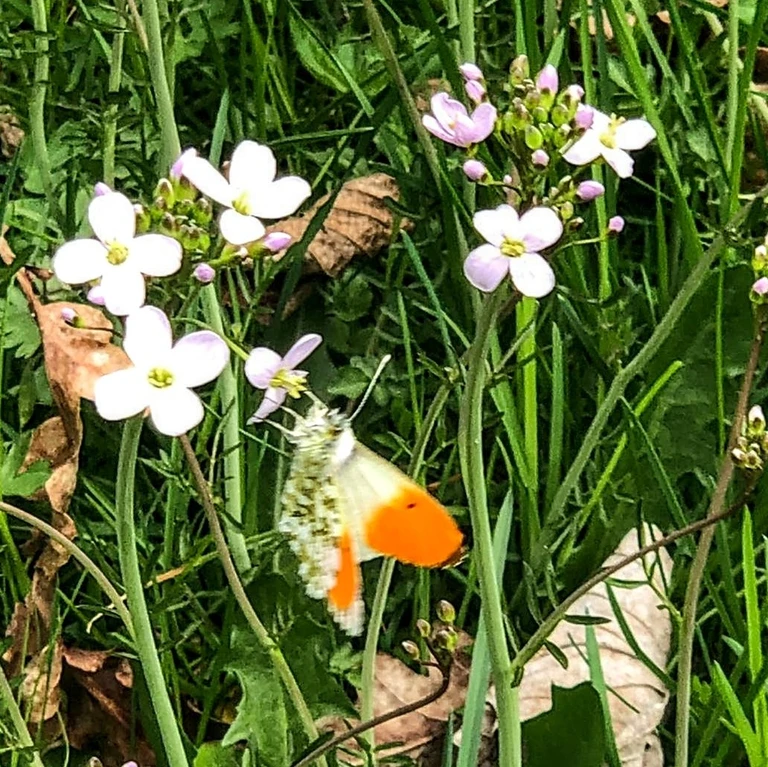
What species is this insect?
Anthocharis cardamines
